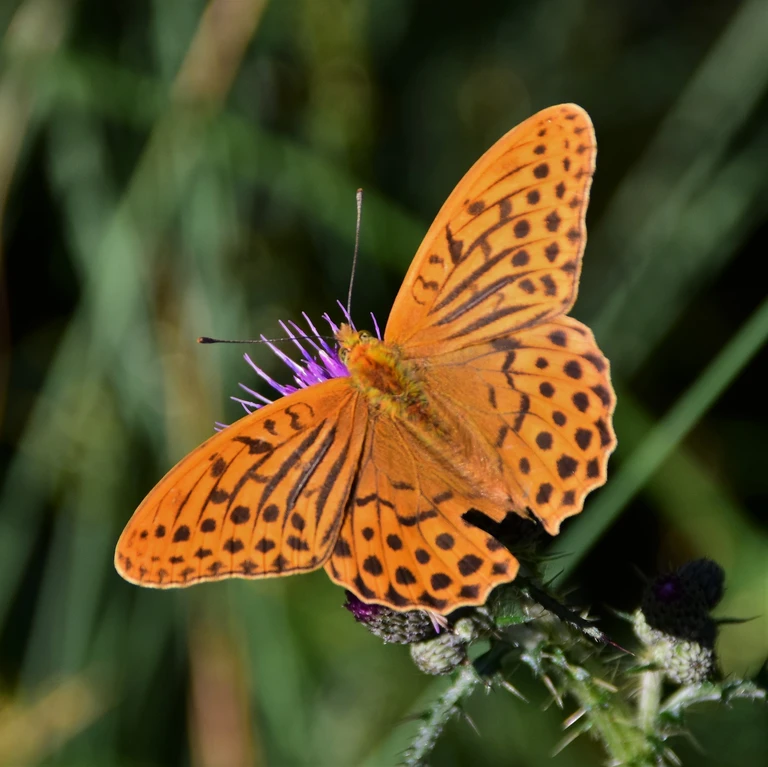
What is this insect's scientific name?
Argynnis paphia
